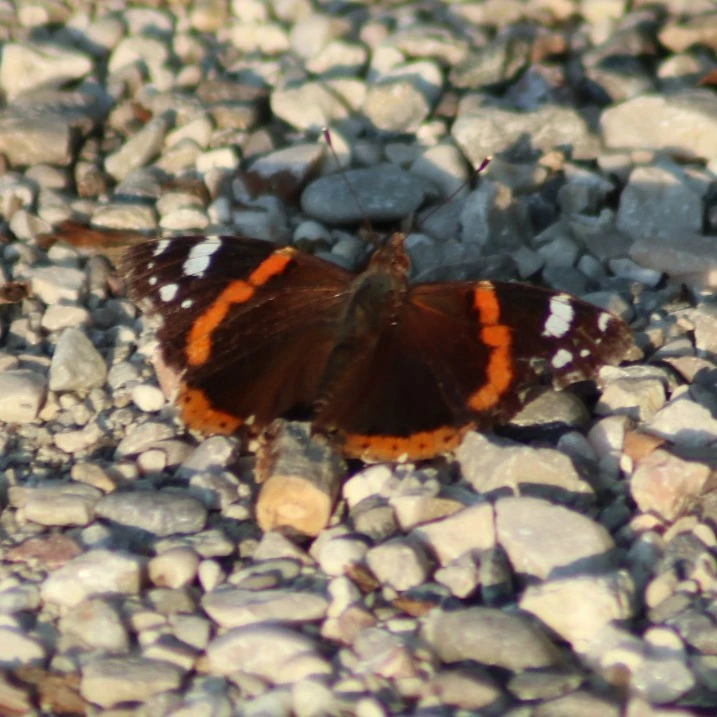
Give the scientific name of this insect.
Vanessa atalanta
